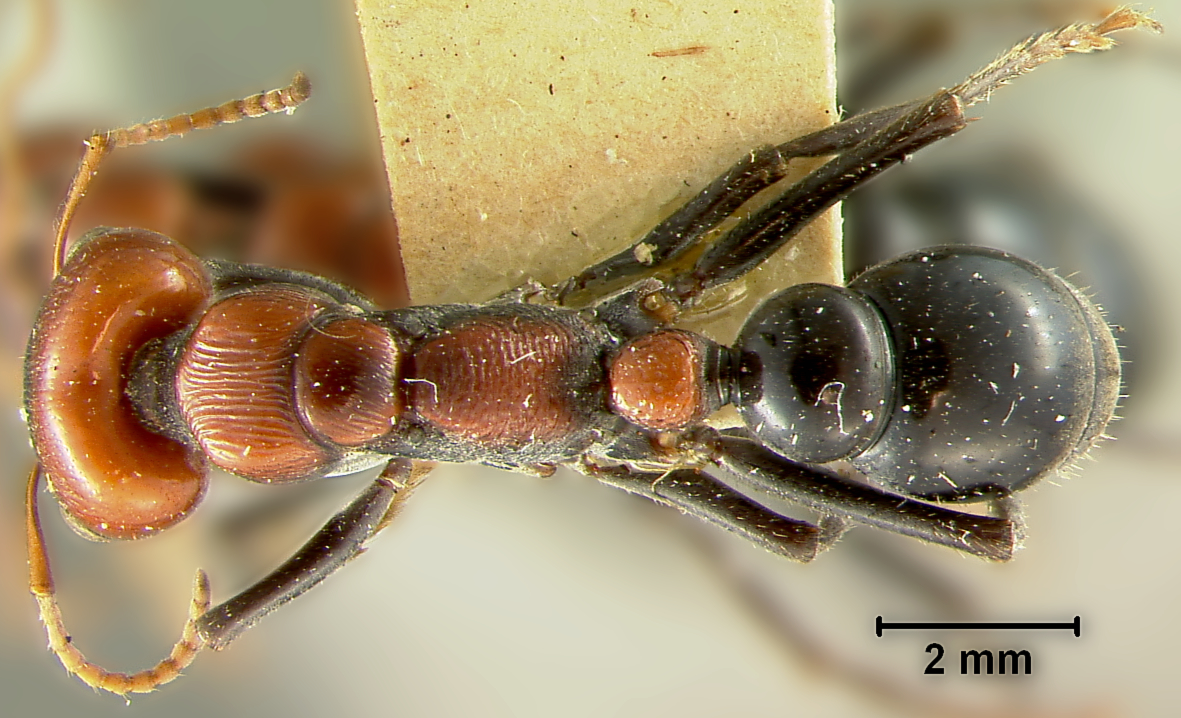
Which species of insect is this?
Myrmecia aberrans
